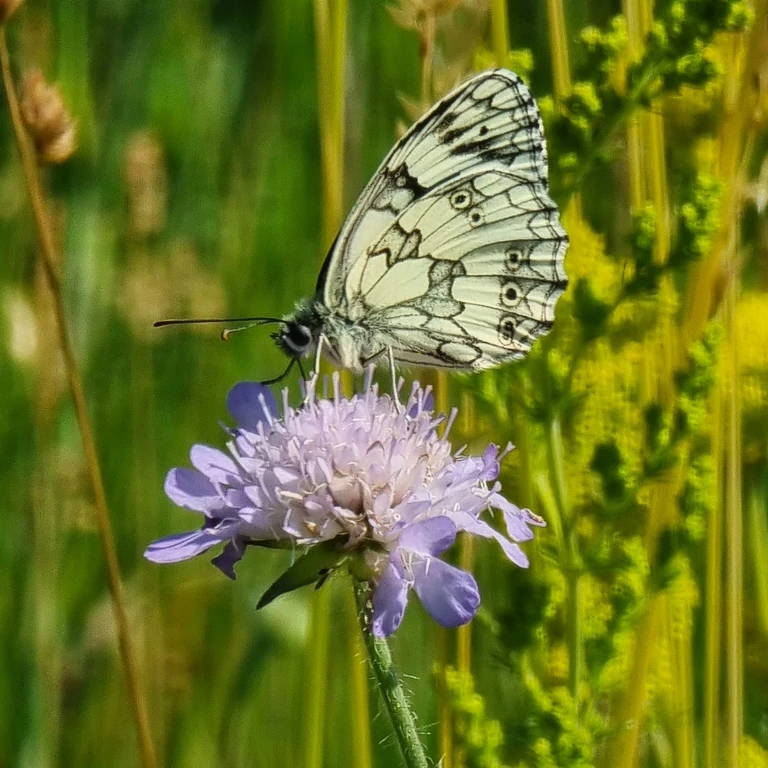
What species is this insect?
Melanargia galathea
